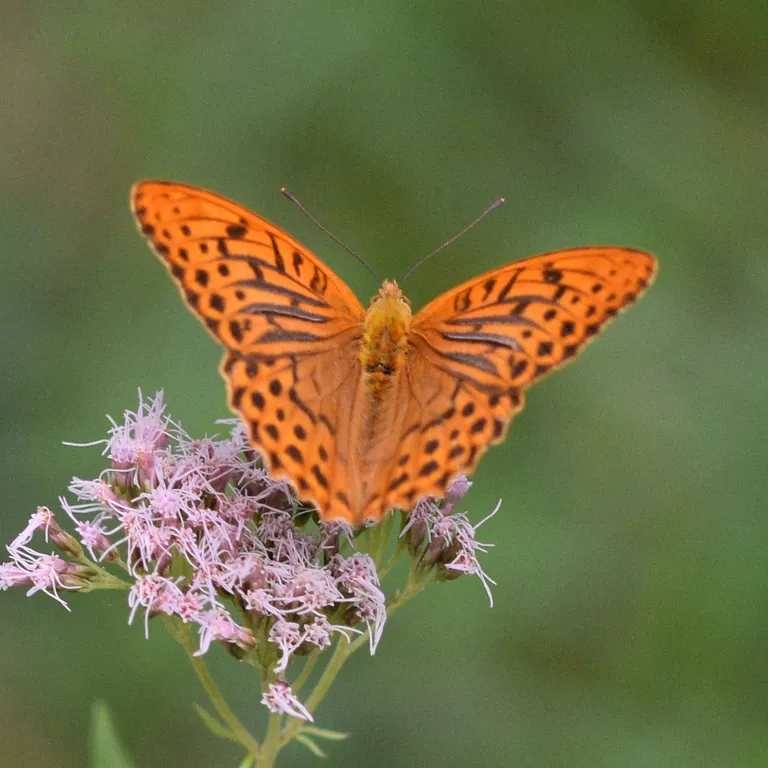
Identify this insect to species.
Argynnis paphia
